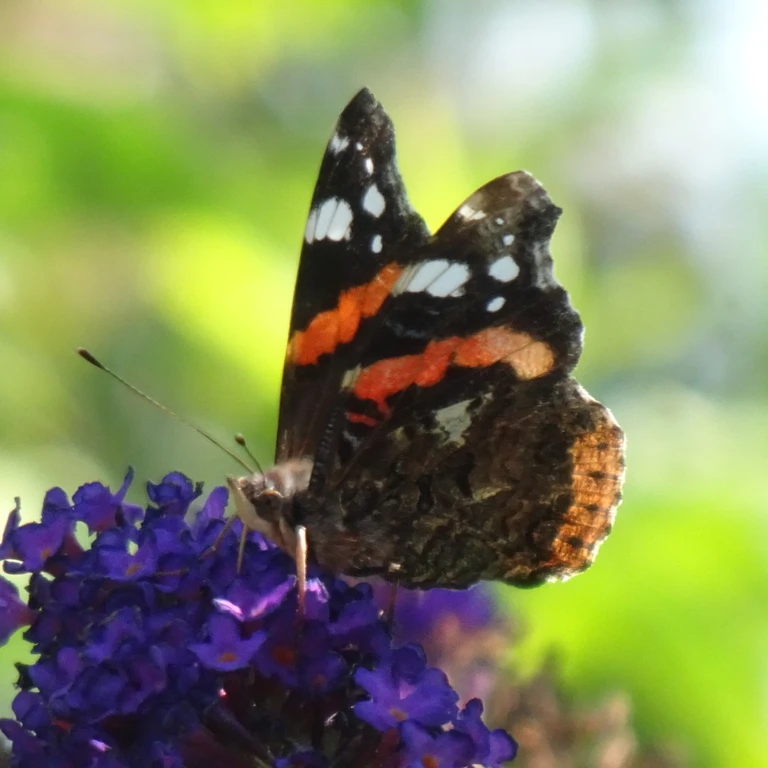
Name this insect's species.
Vanessa atalanta
